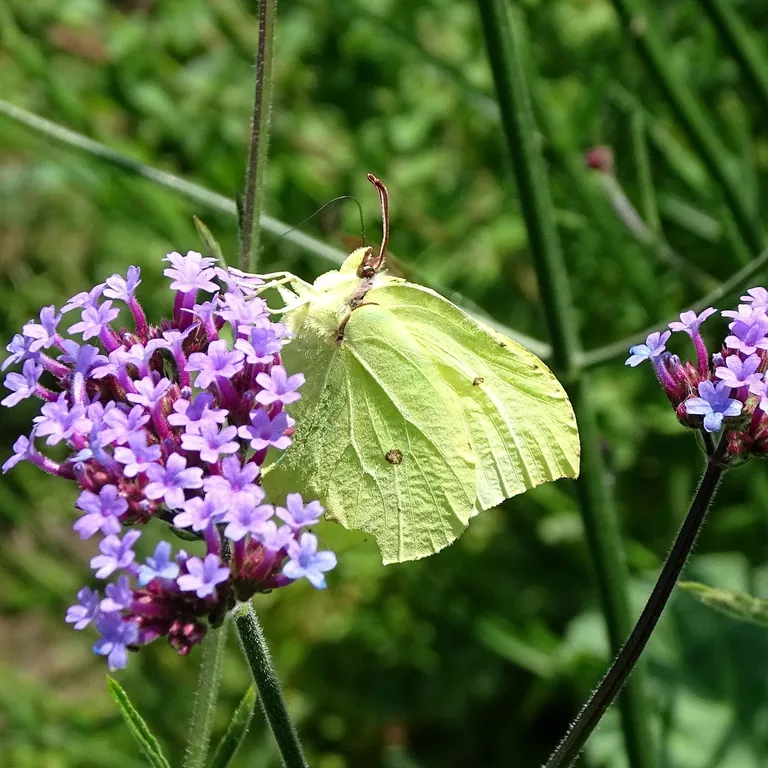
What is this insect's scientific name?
Gonepteryx rhamni
